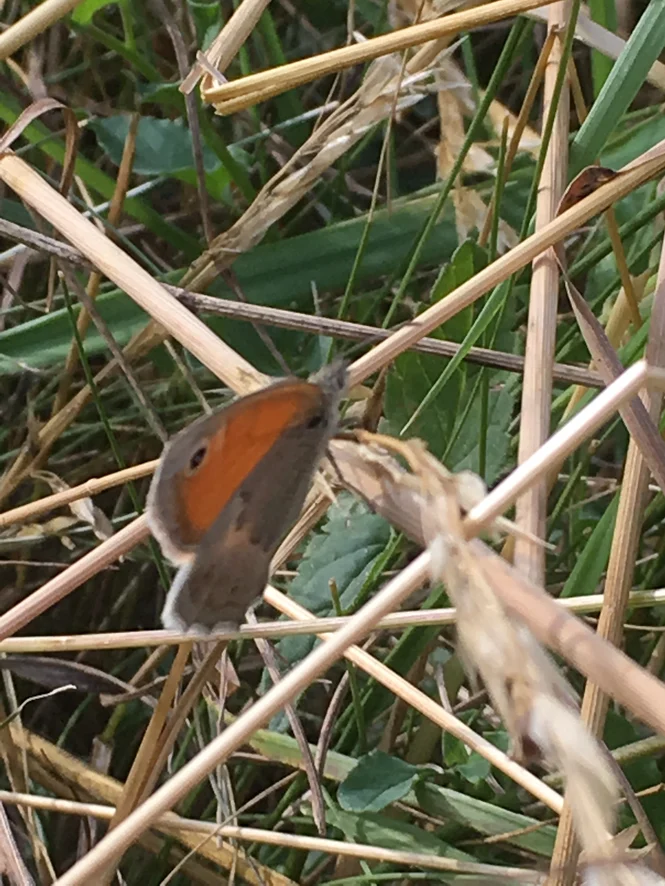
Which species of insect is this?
Coenonympha pamphilus
